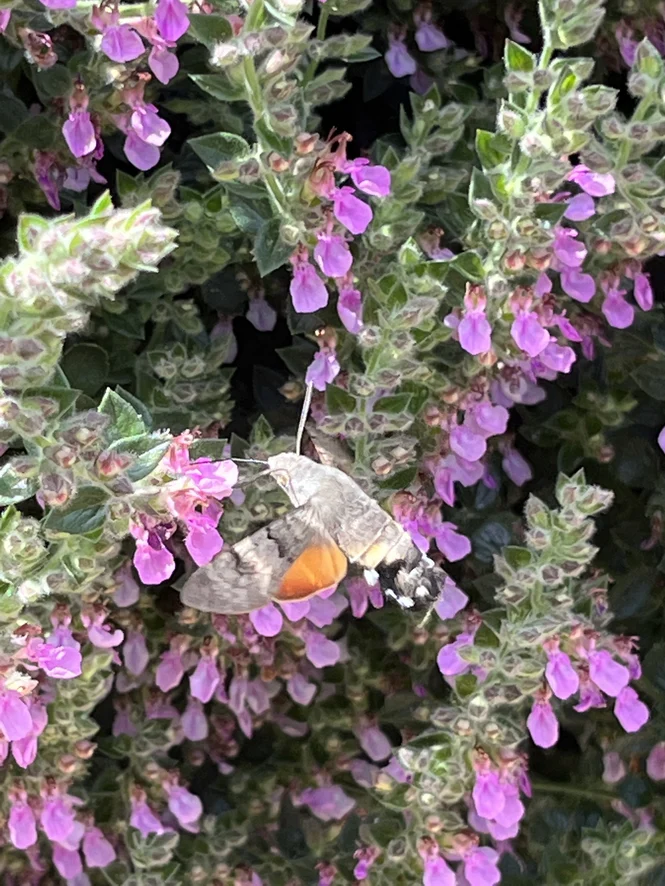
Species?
Macroglossum stellatarum
